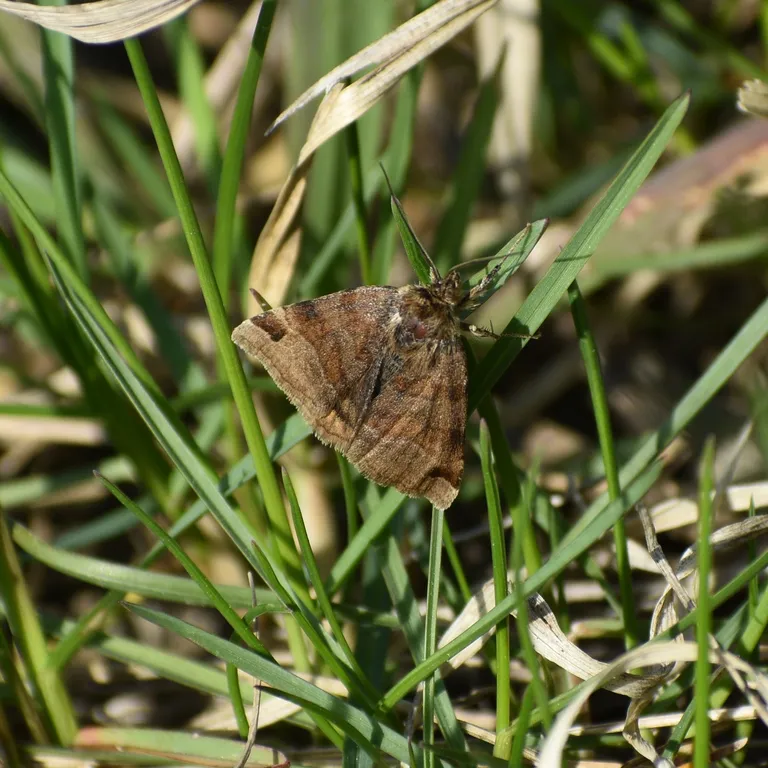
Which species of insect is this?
Euclidia glyphica
